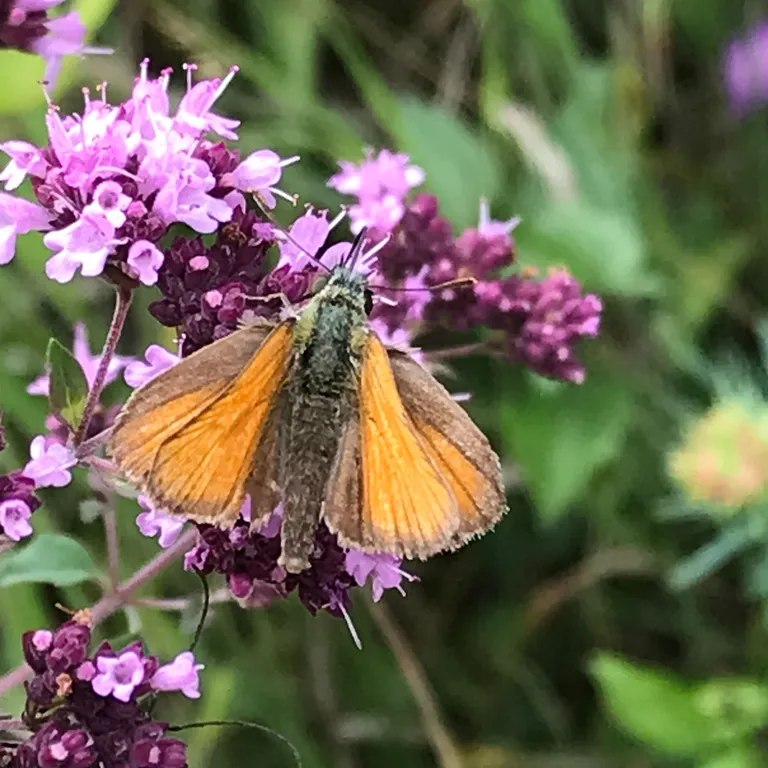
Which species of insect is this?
Thymelicus sylvestris
